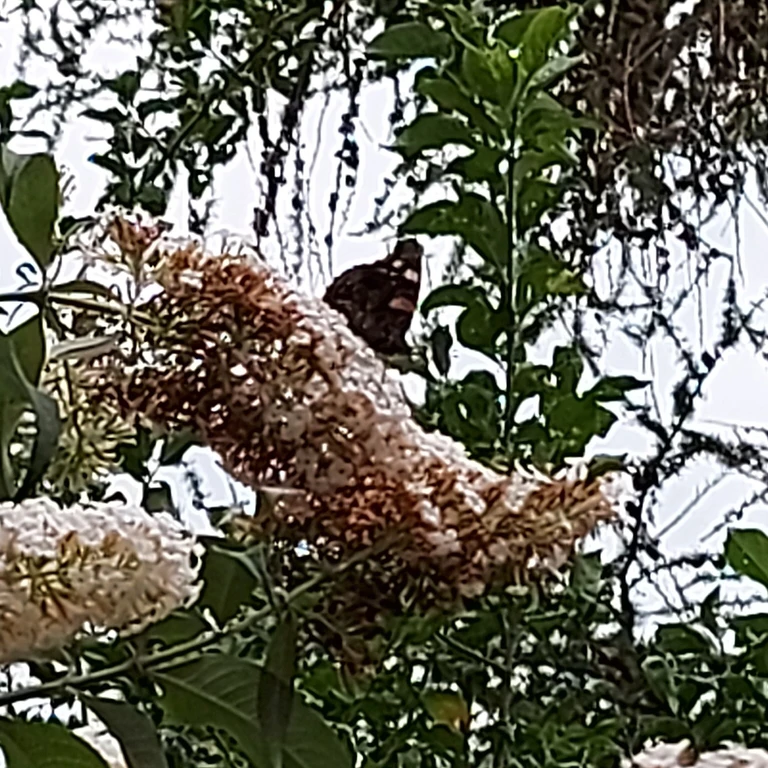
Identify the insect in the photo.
Vanessa atalanta
